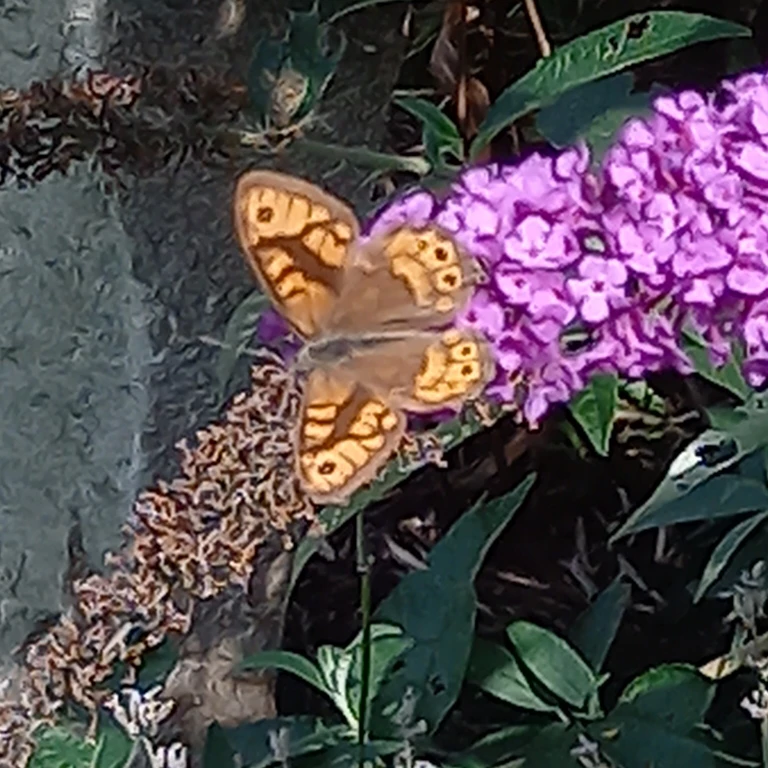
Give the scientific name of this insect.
Lasiommata megera (also Pararge megera)
